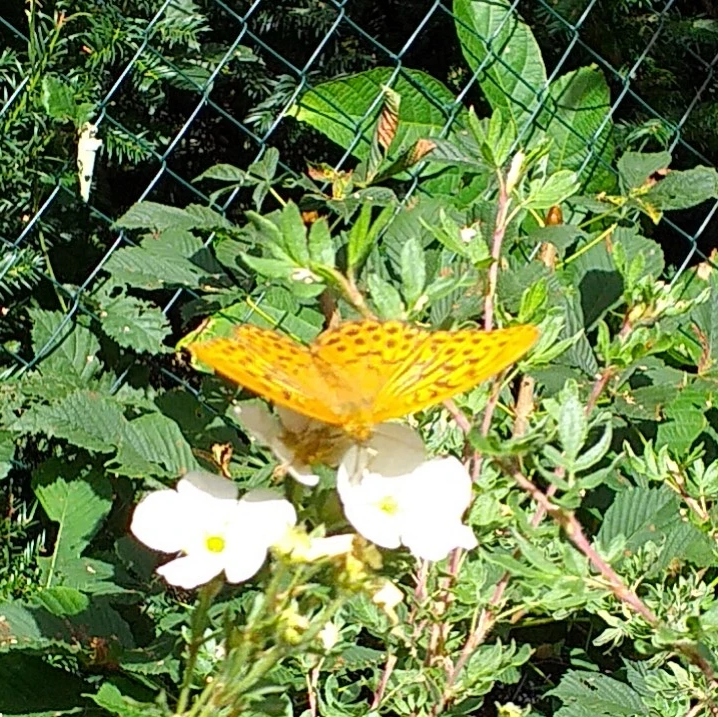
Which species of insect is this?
Argynnis paphia
